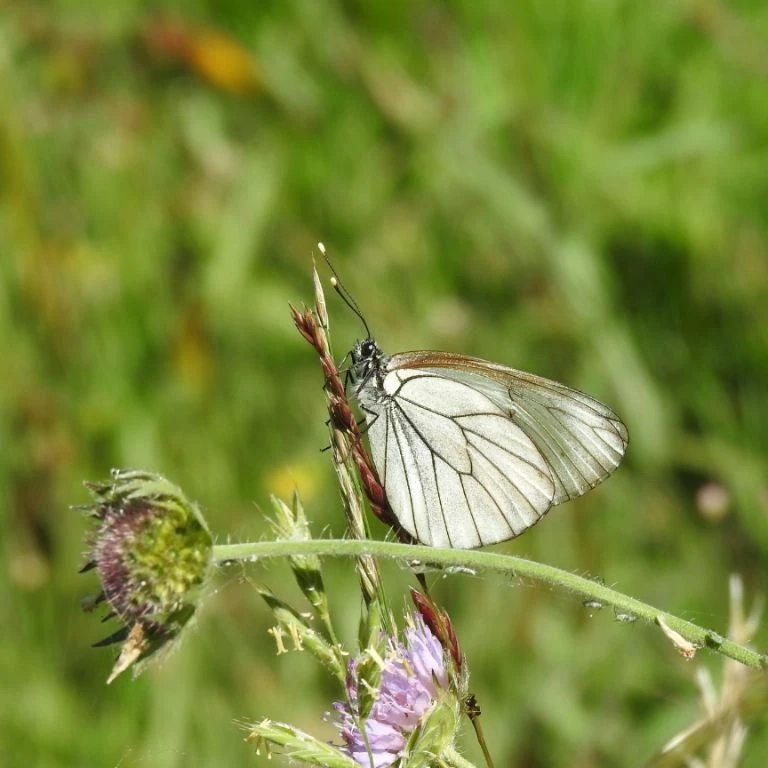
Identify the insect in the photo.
Aporia crataegi
